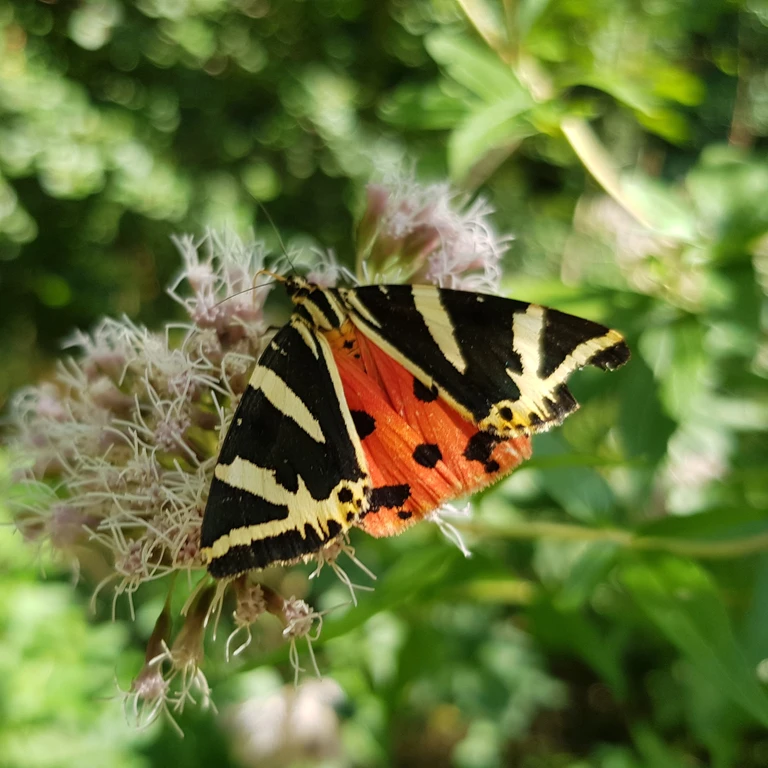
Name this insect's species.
Euplagia quadripunctaria
